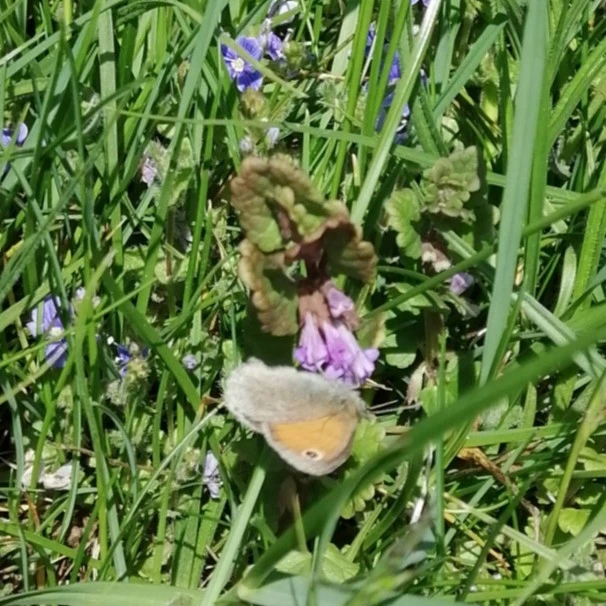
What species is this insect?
Coenonympha pamphilus
